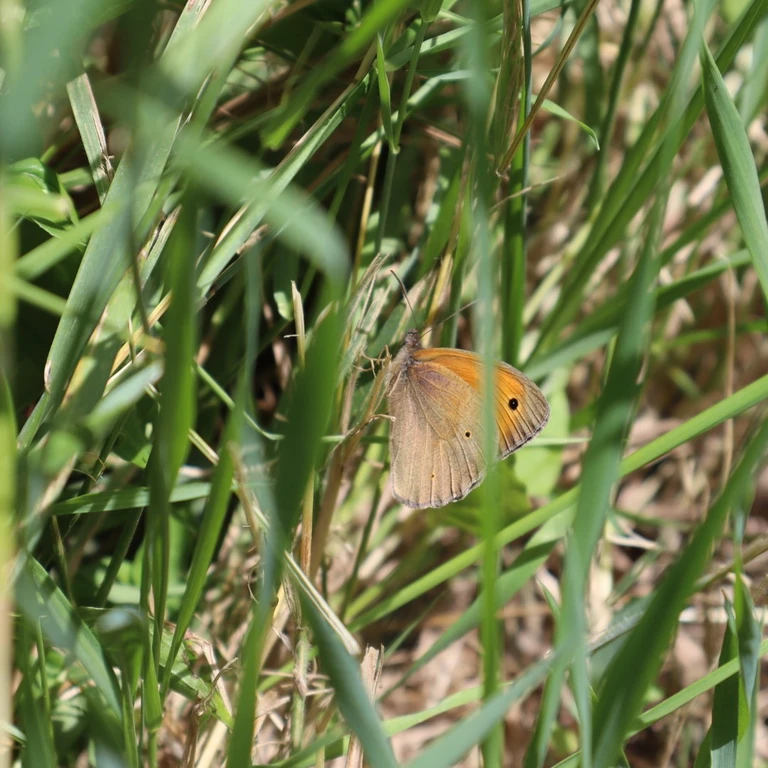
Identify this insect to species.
Maniola jurtina
